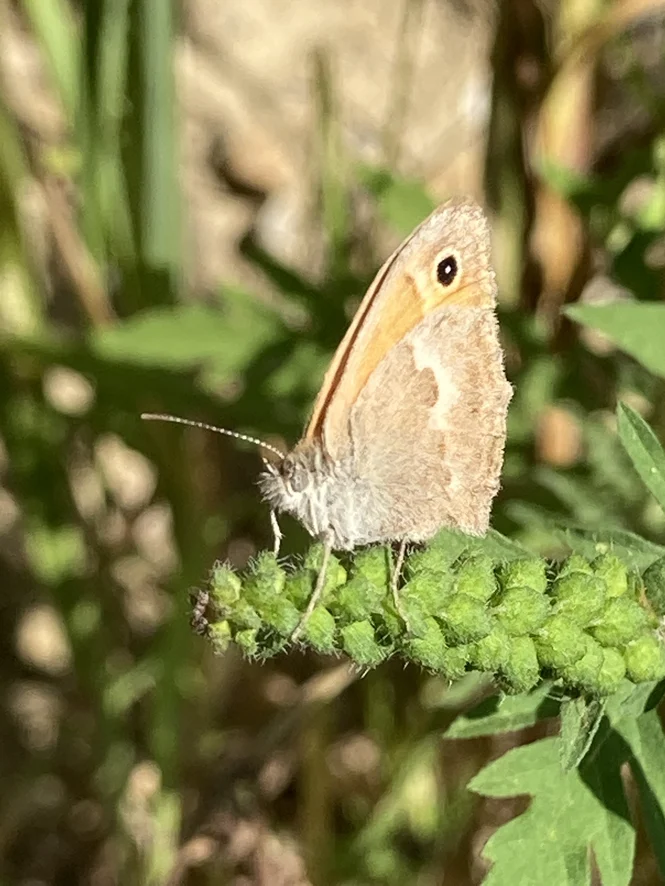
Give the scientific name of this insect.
Coenonympha pamphilus
